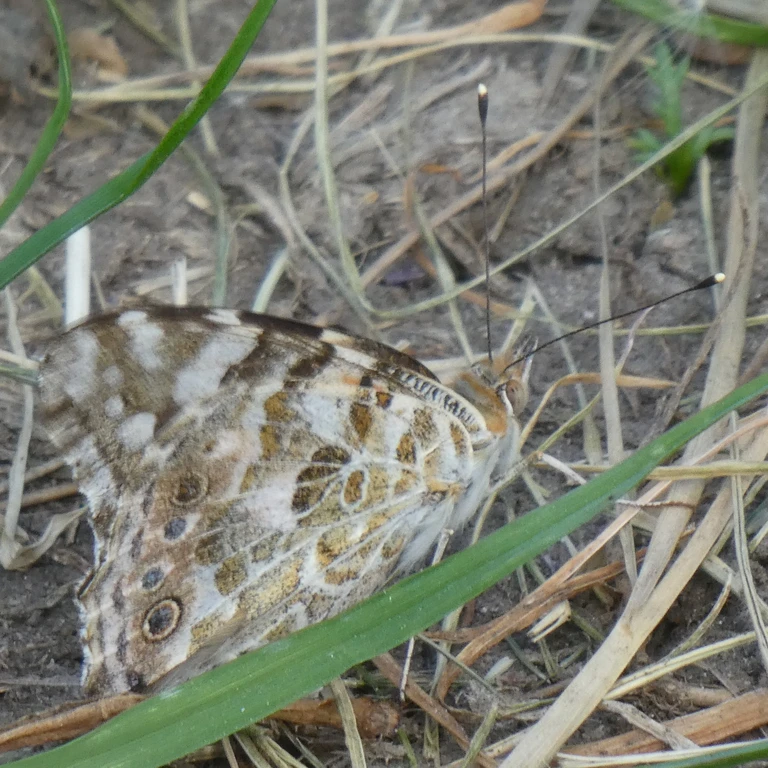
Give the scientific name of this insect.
Vanessa cardui
